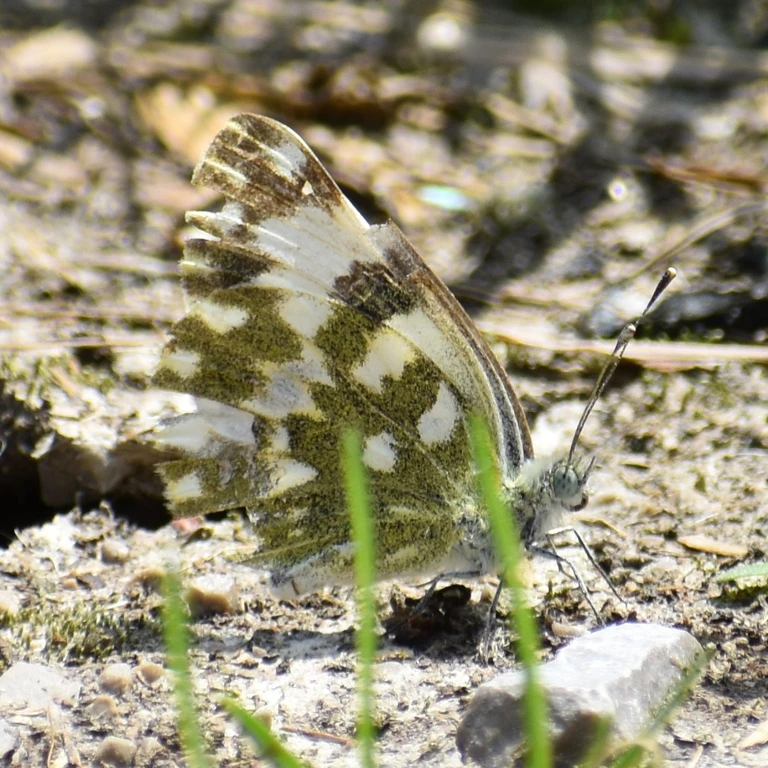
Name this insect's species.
Pontia edusa
